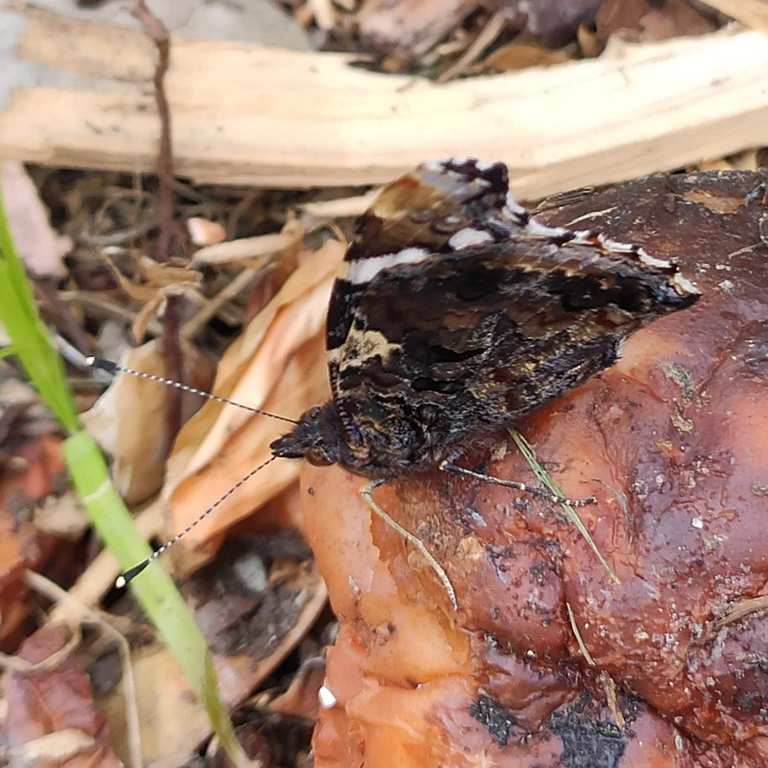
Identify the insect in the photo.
Vanessa atalanta
